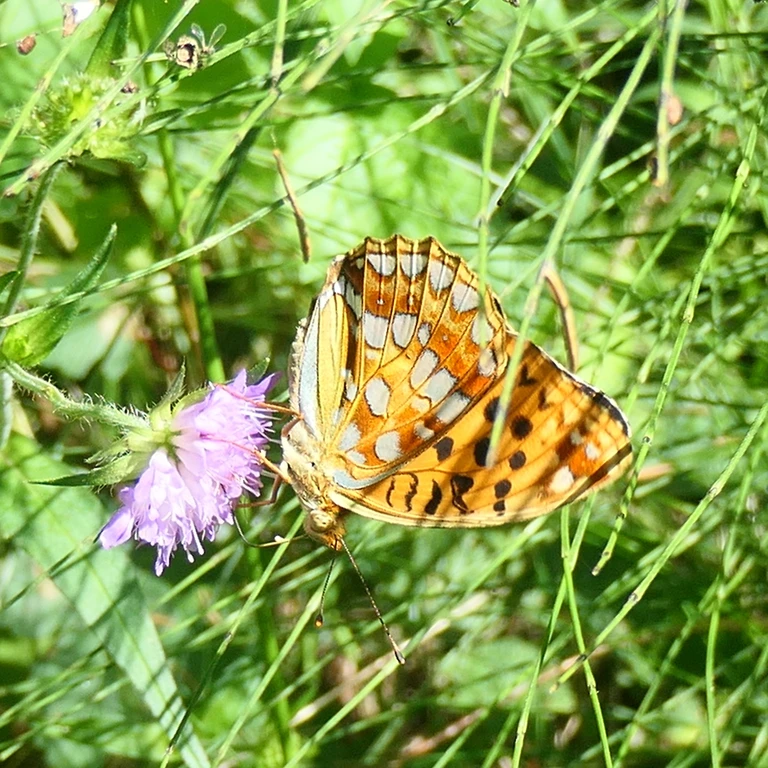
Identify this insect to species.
Fabriciana adippe
